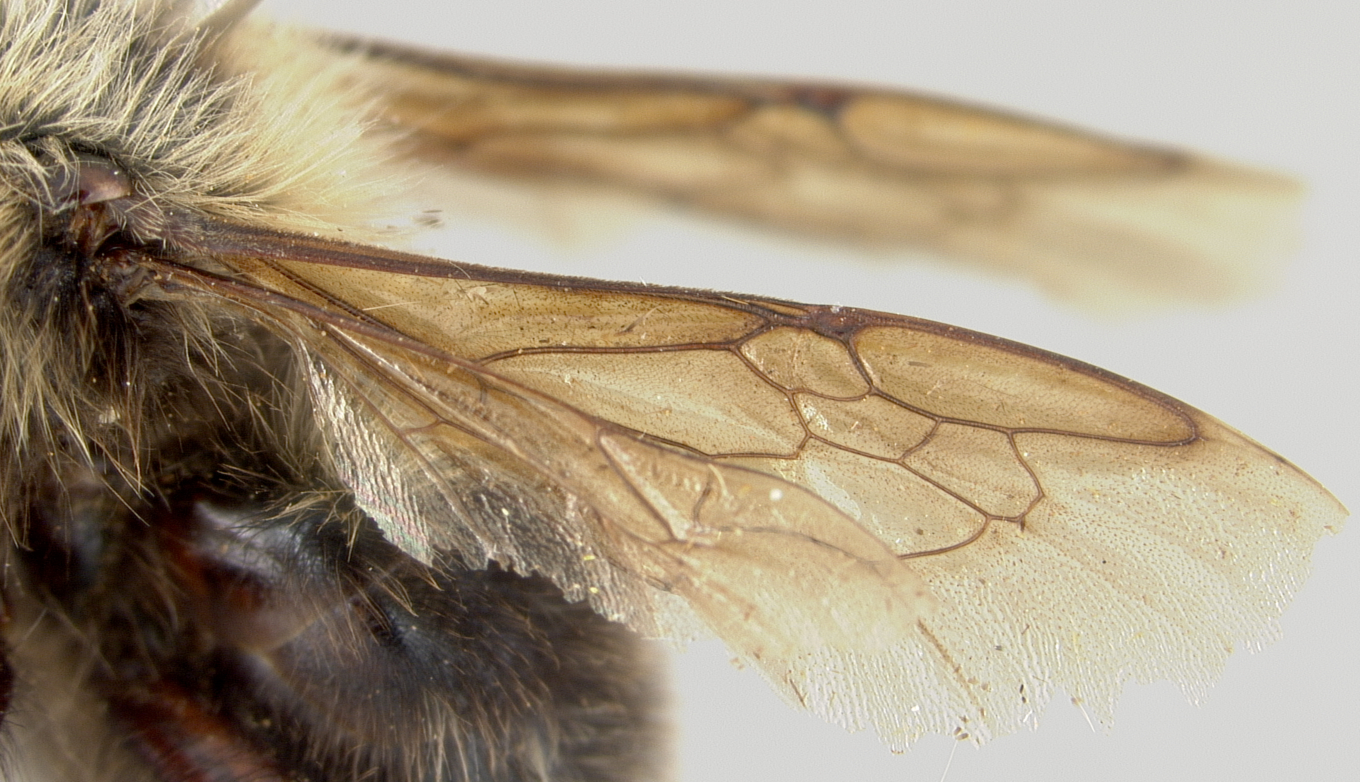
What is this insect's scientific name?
Psithyrus guatemalensis
